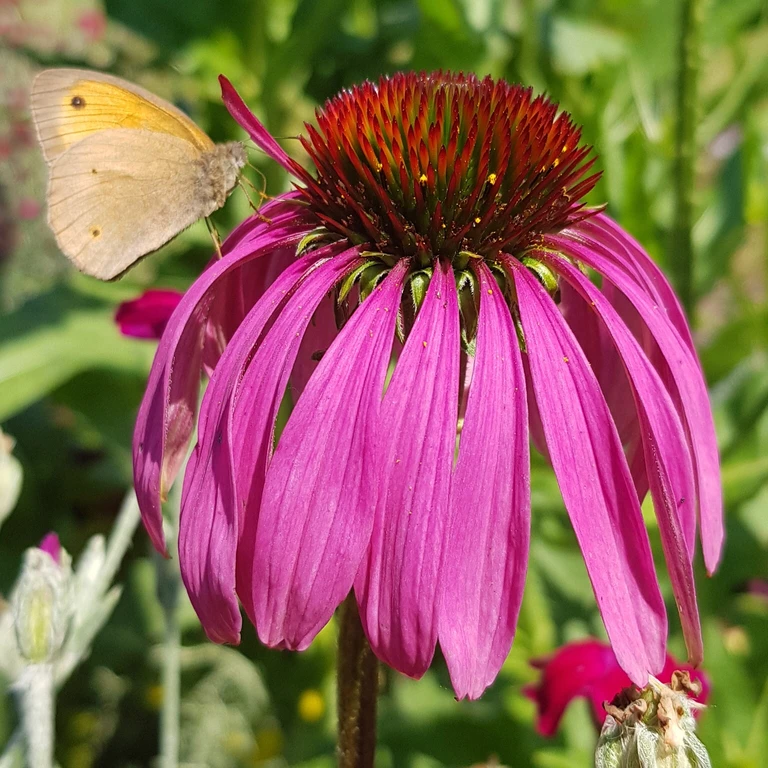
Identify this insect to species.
Maniola jurtina
